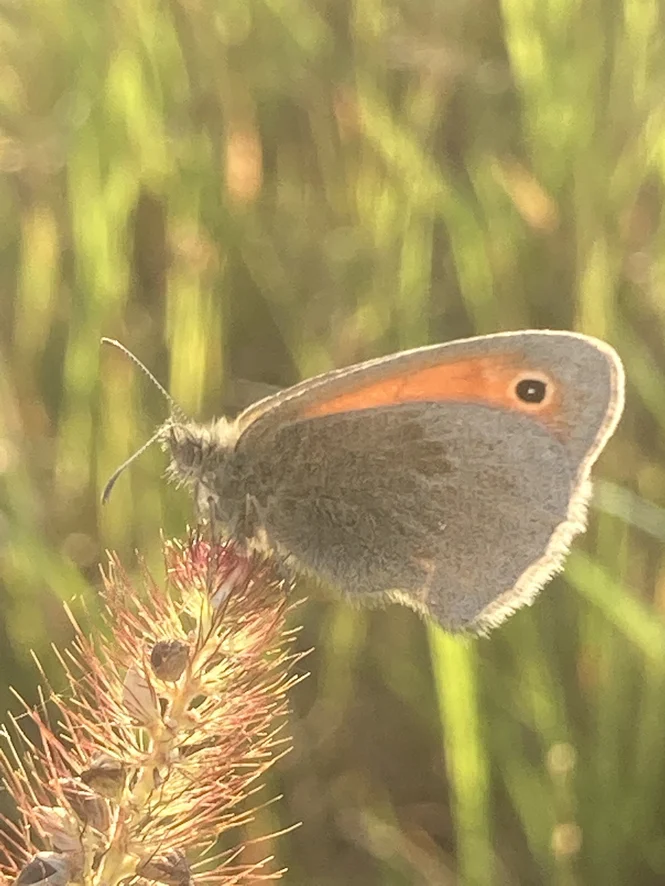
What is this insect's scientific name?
Coenonympha pamphilus
